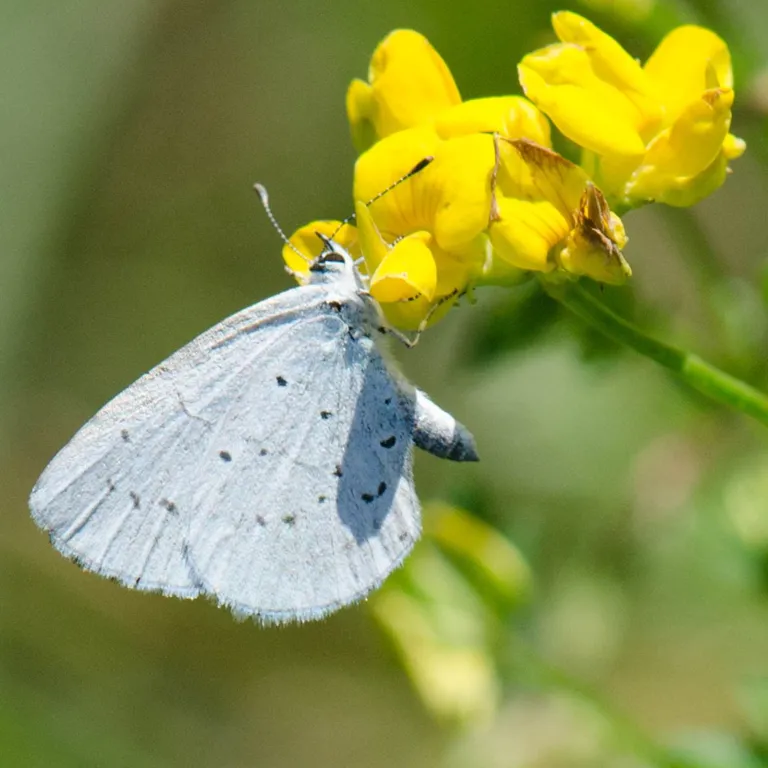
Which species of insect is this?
Celastrina argiolus
